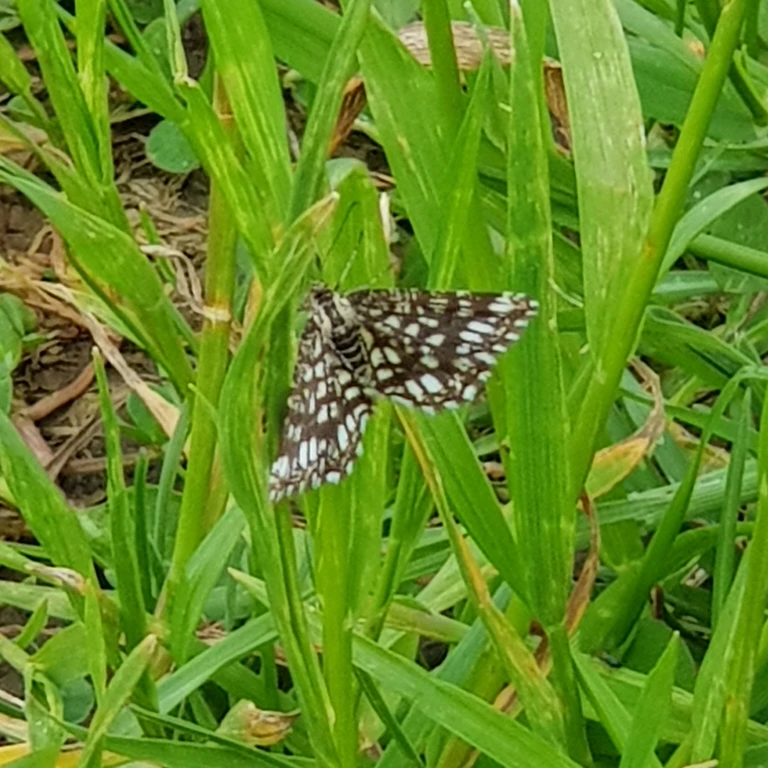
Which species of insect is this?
Chiasmia clathrata
